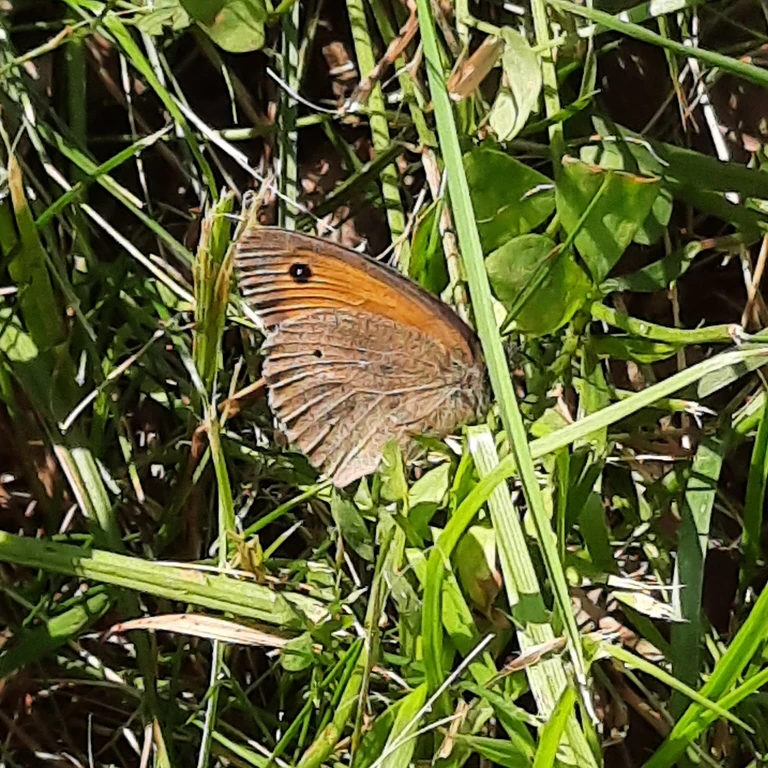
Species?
Maniola jurtina
